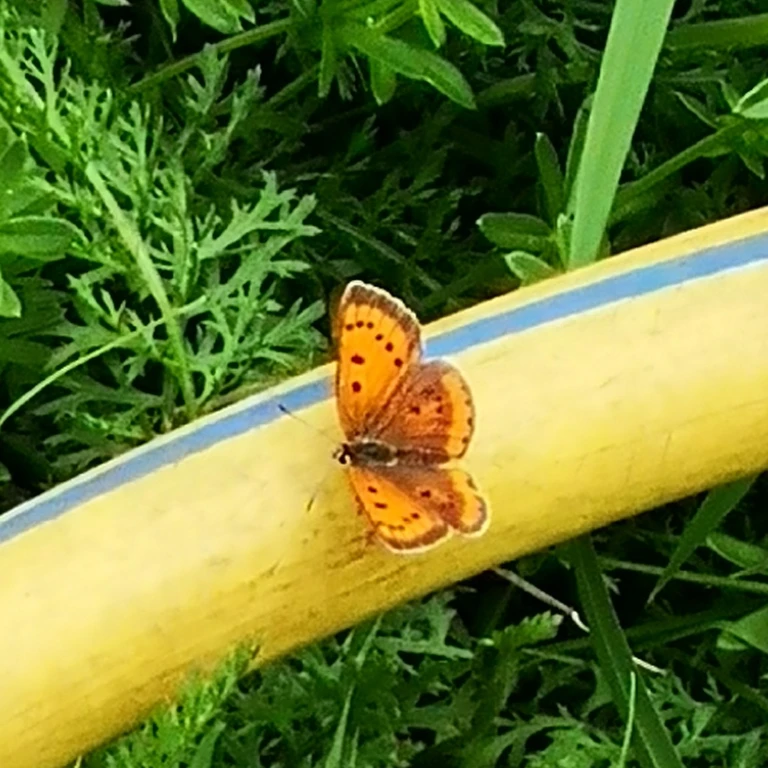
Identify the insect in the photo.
Lycaena dispar
